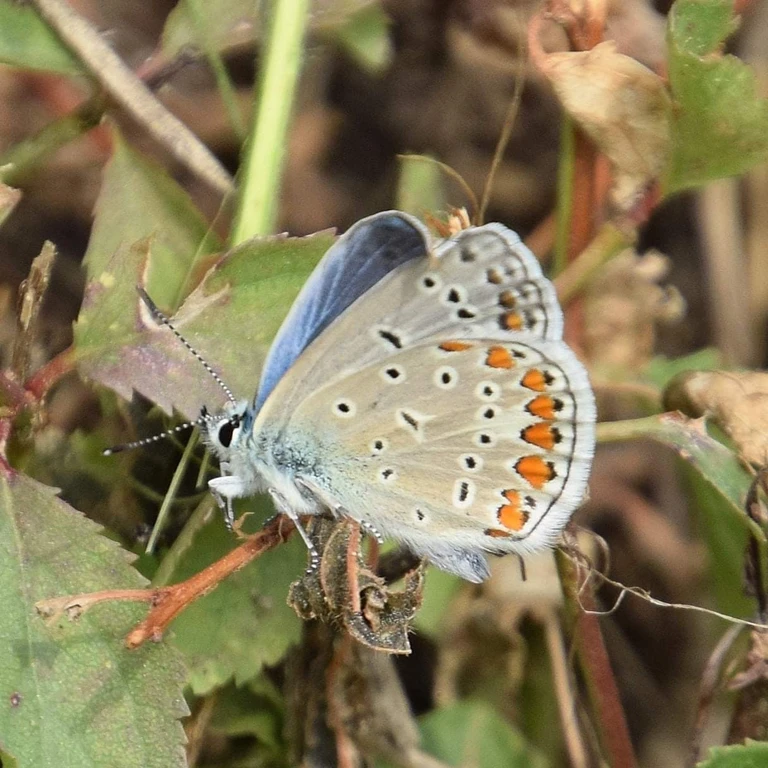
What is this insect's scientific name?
Polyommatus icarus
